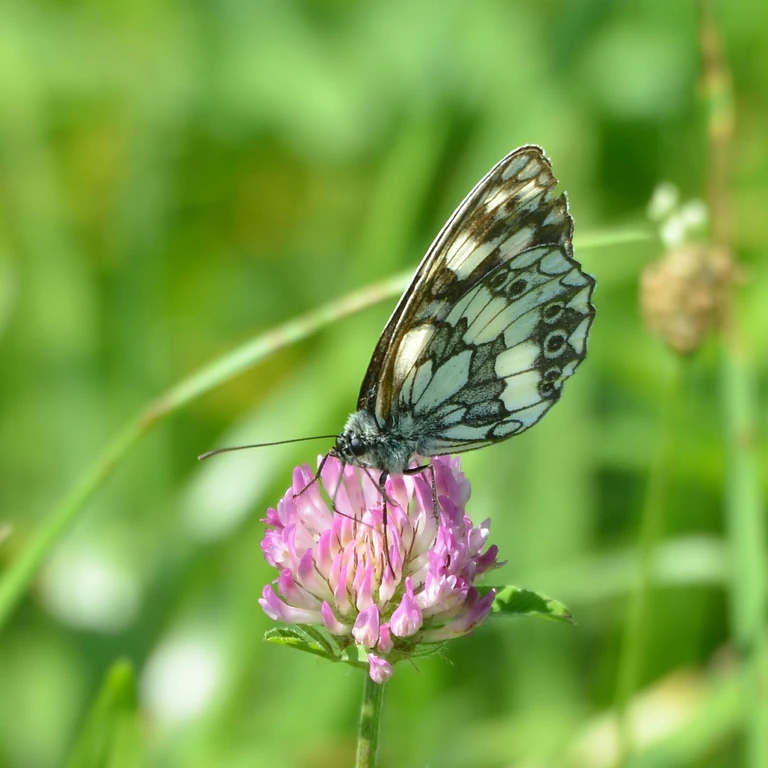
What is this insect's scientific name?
Melanargia galathea
